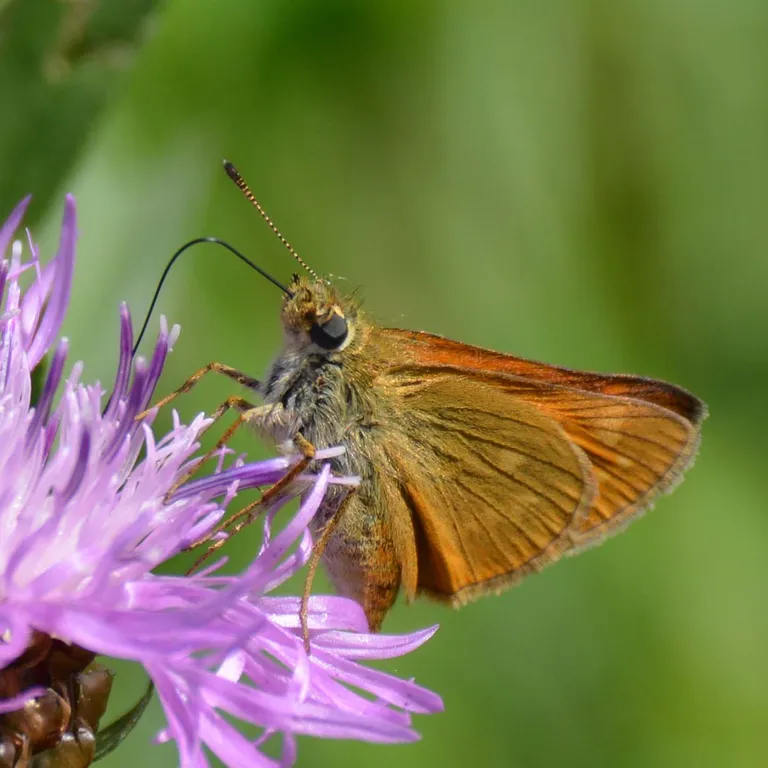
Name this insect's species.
Ochlodes sylvanus (also Ochlodes venata)
